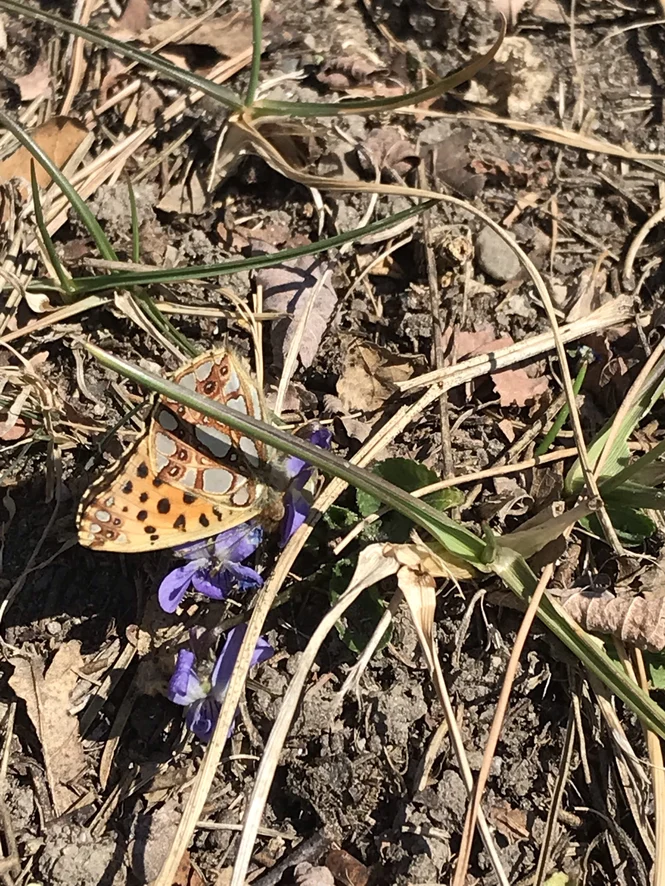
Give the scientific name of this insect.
Issoria lathonia
